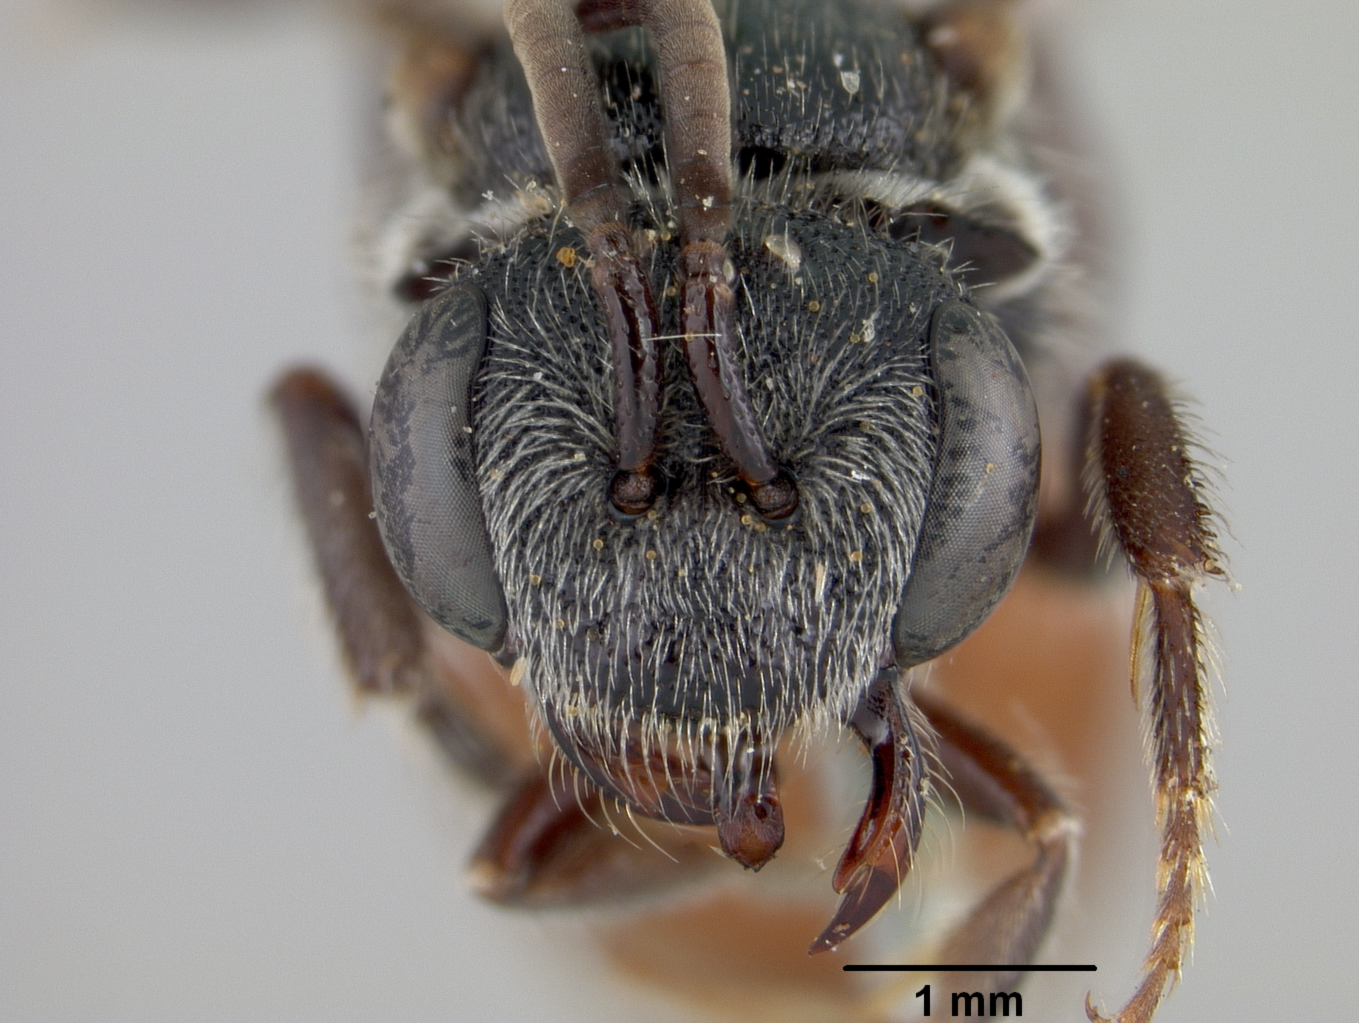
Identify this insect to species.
Sphecodes hesperellus
